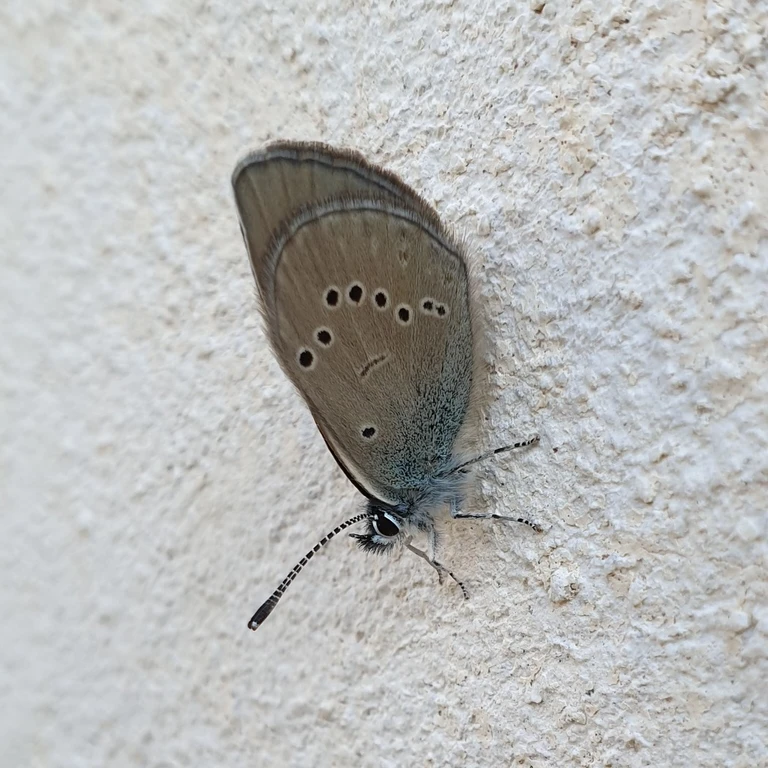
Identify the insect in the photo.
Cyaniris semiargus
